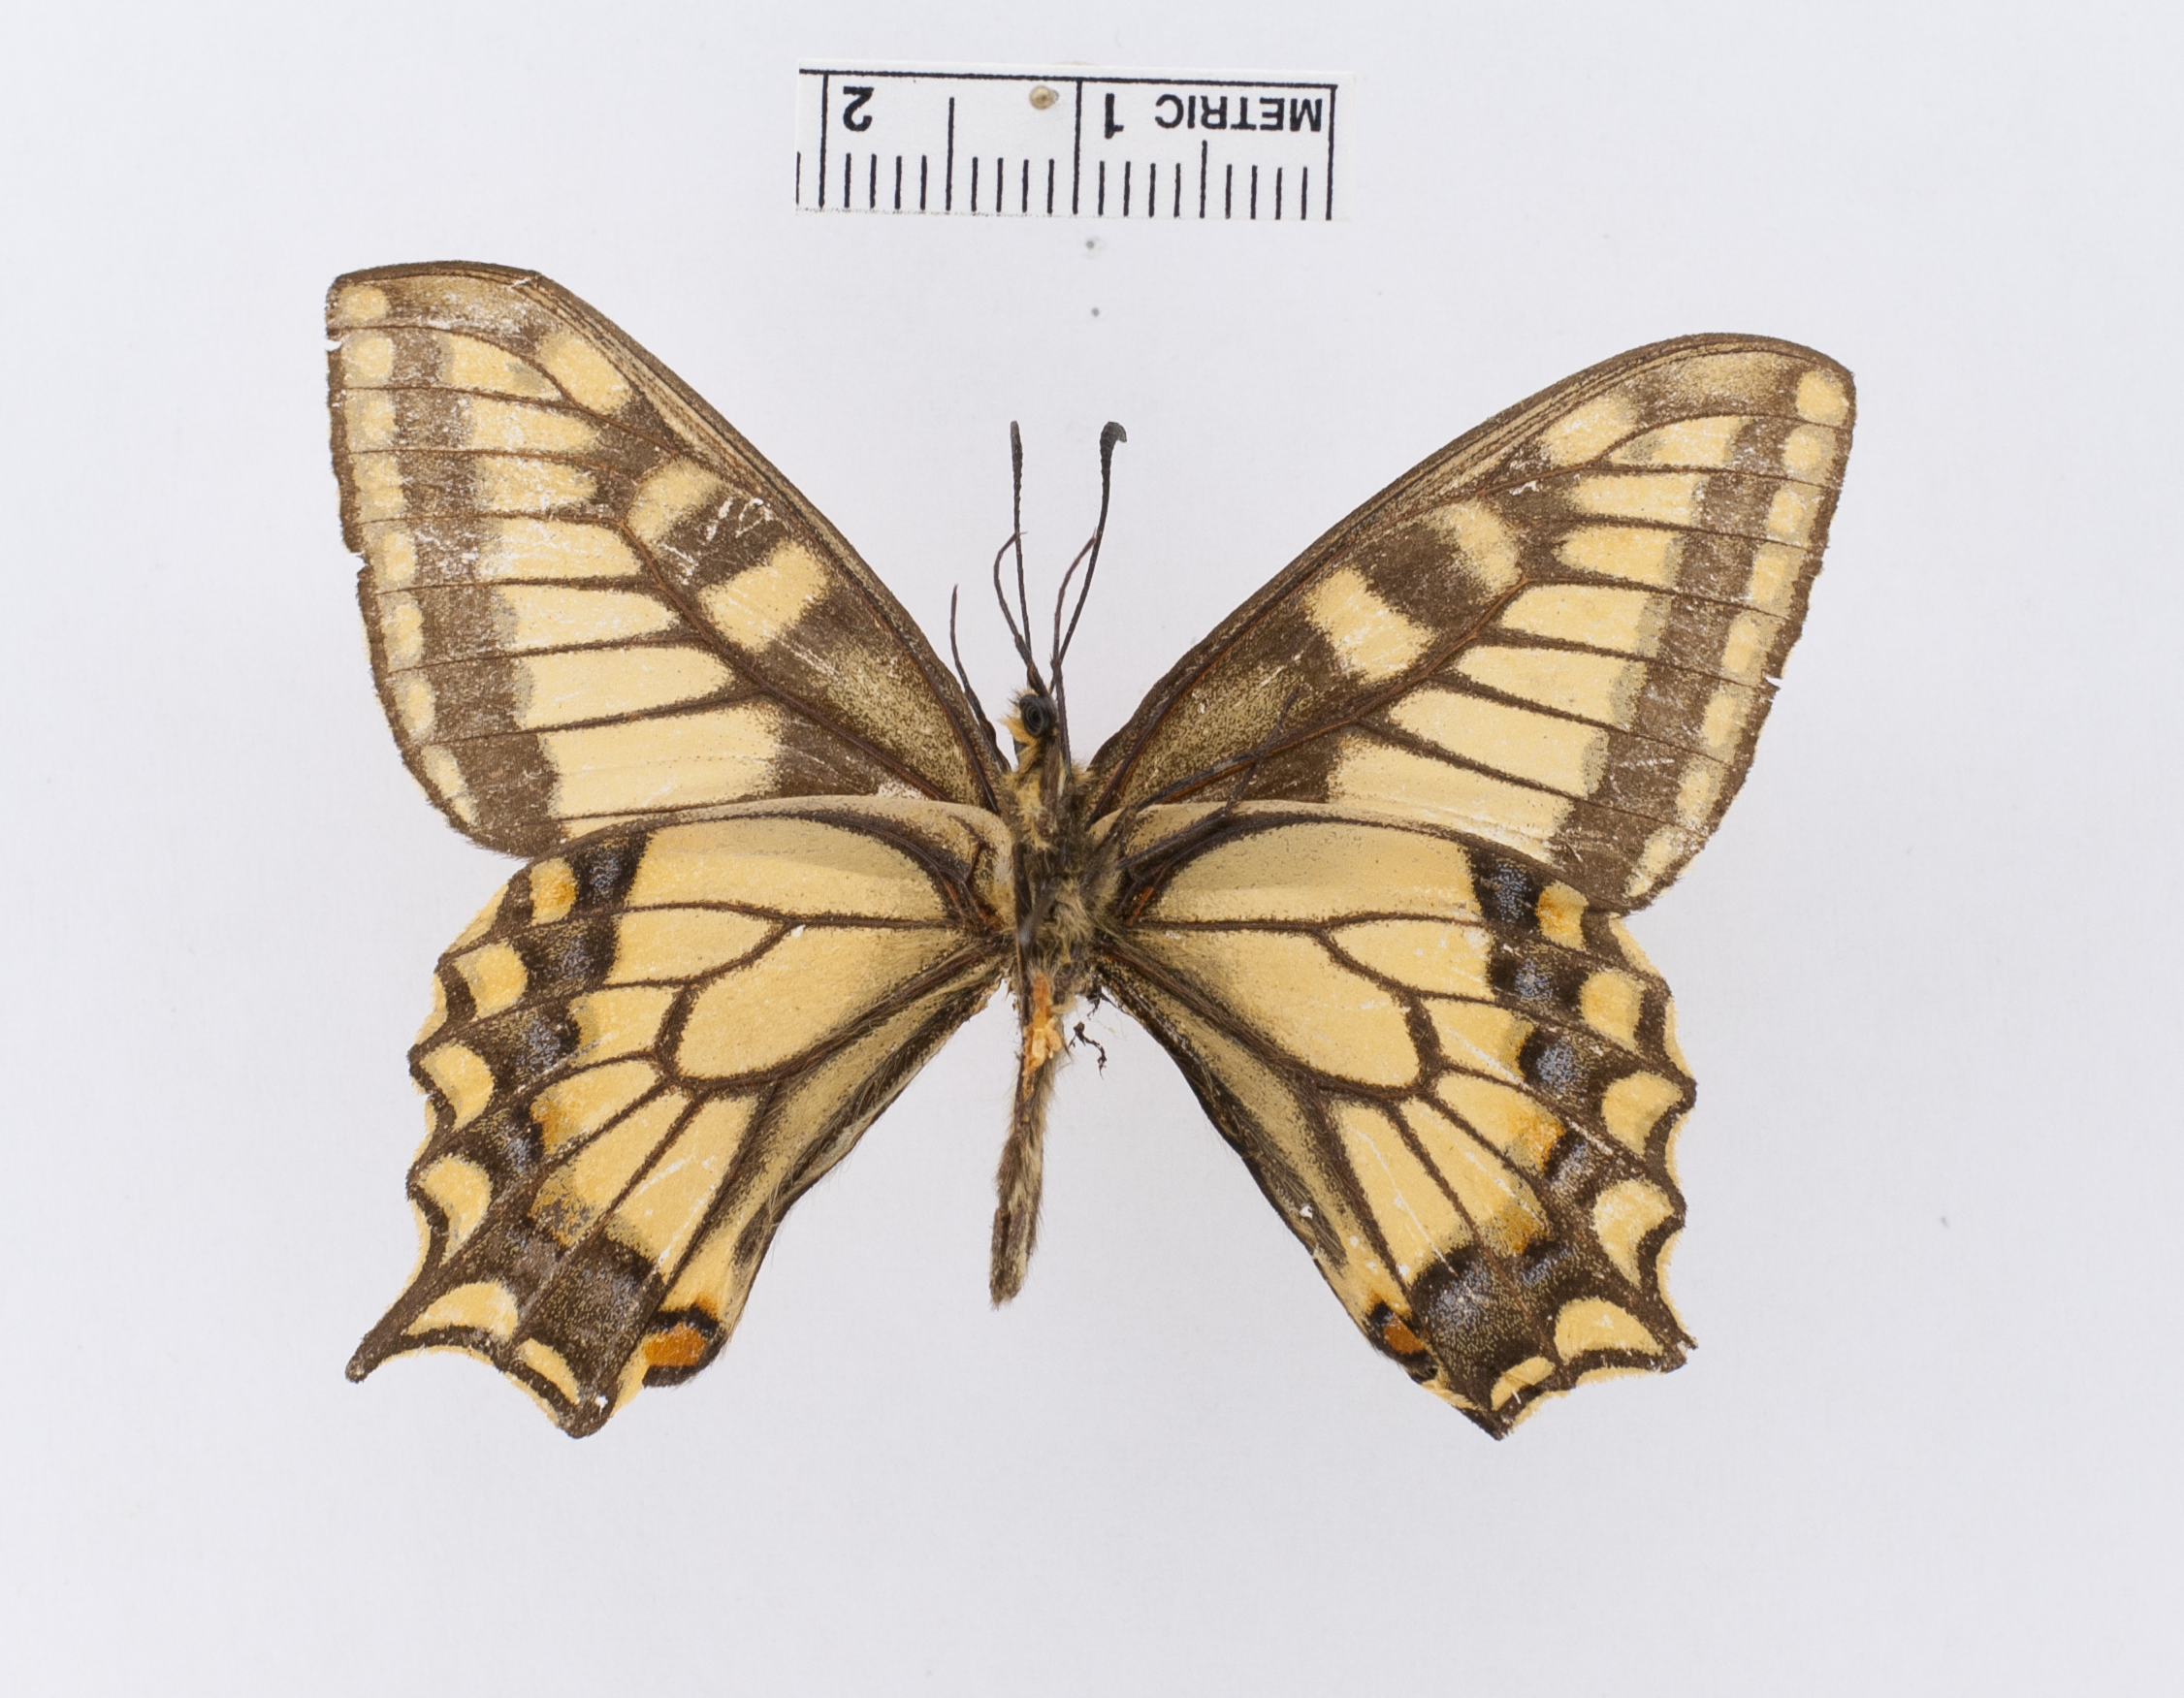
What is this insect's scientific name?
Papilio machaon
